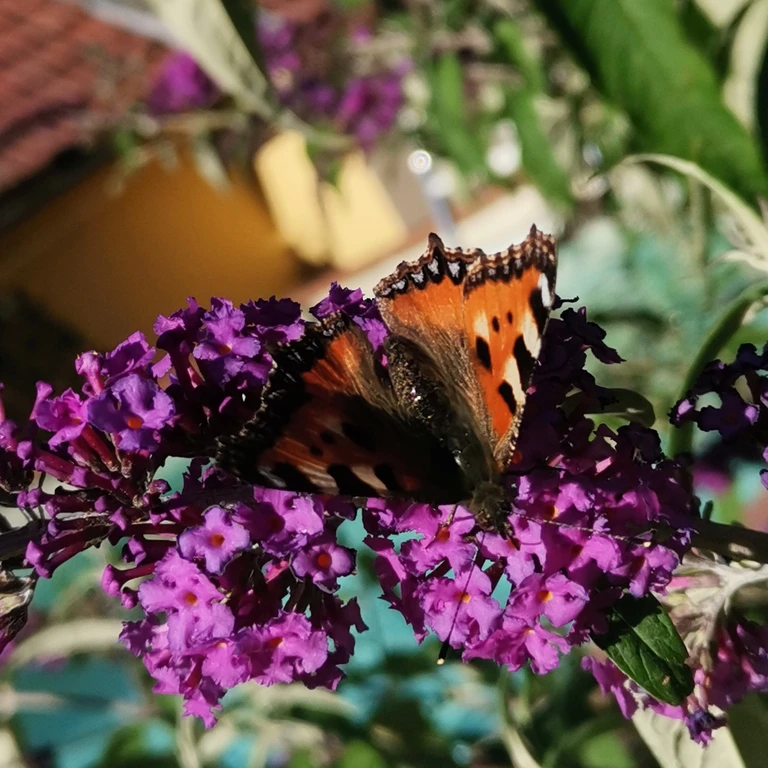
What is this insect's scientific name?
Aglais urticae
